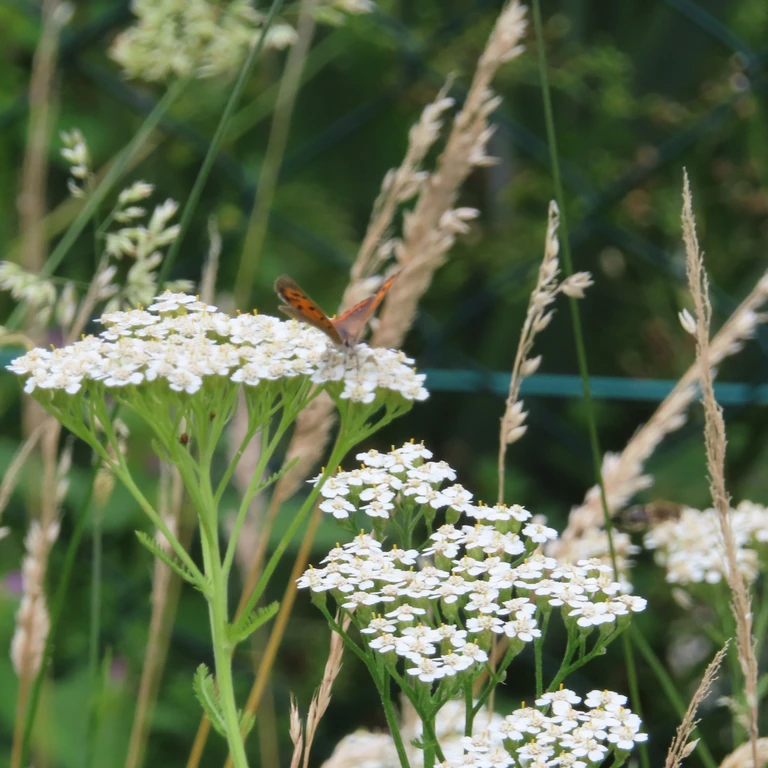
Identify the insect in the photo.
Lycaena phlaeas
